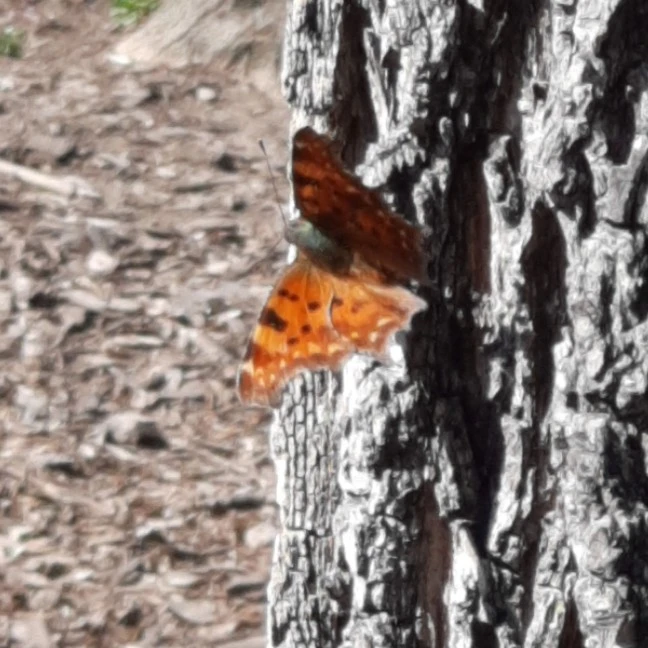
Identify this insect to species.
Polygonia c-album
